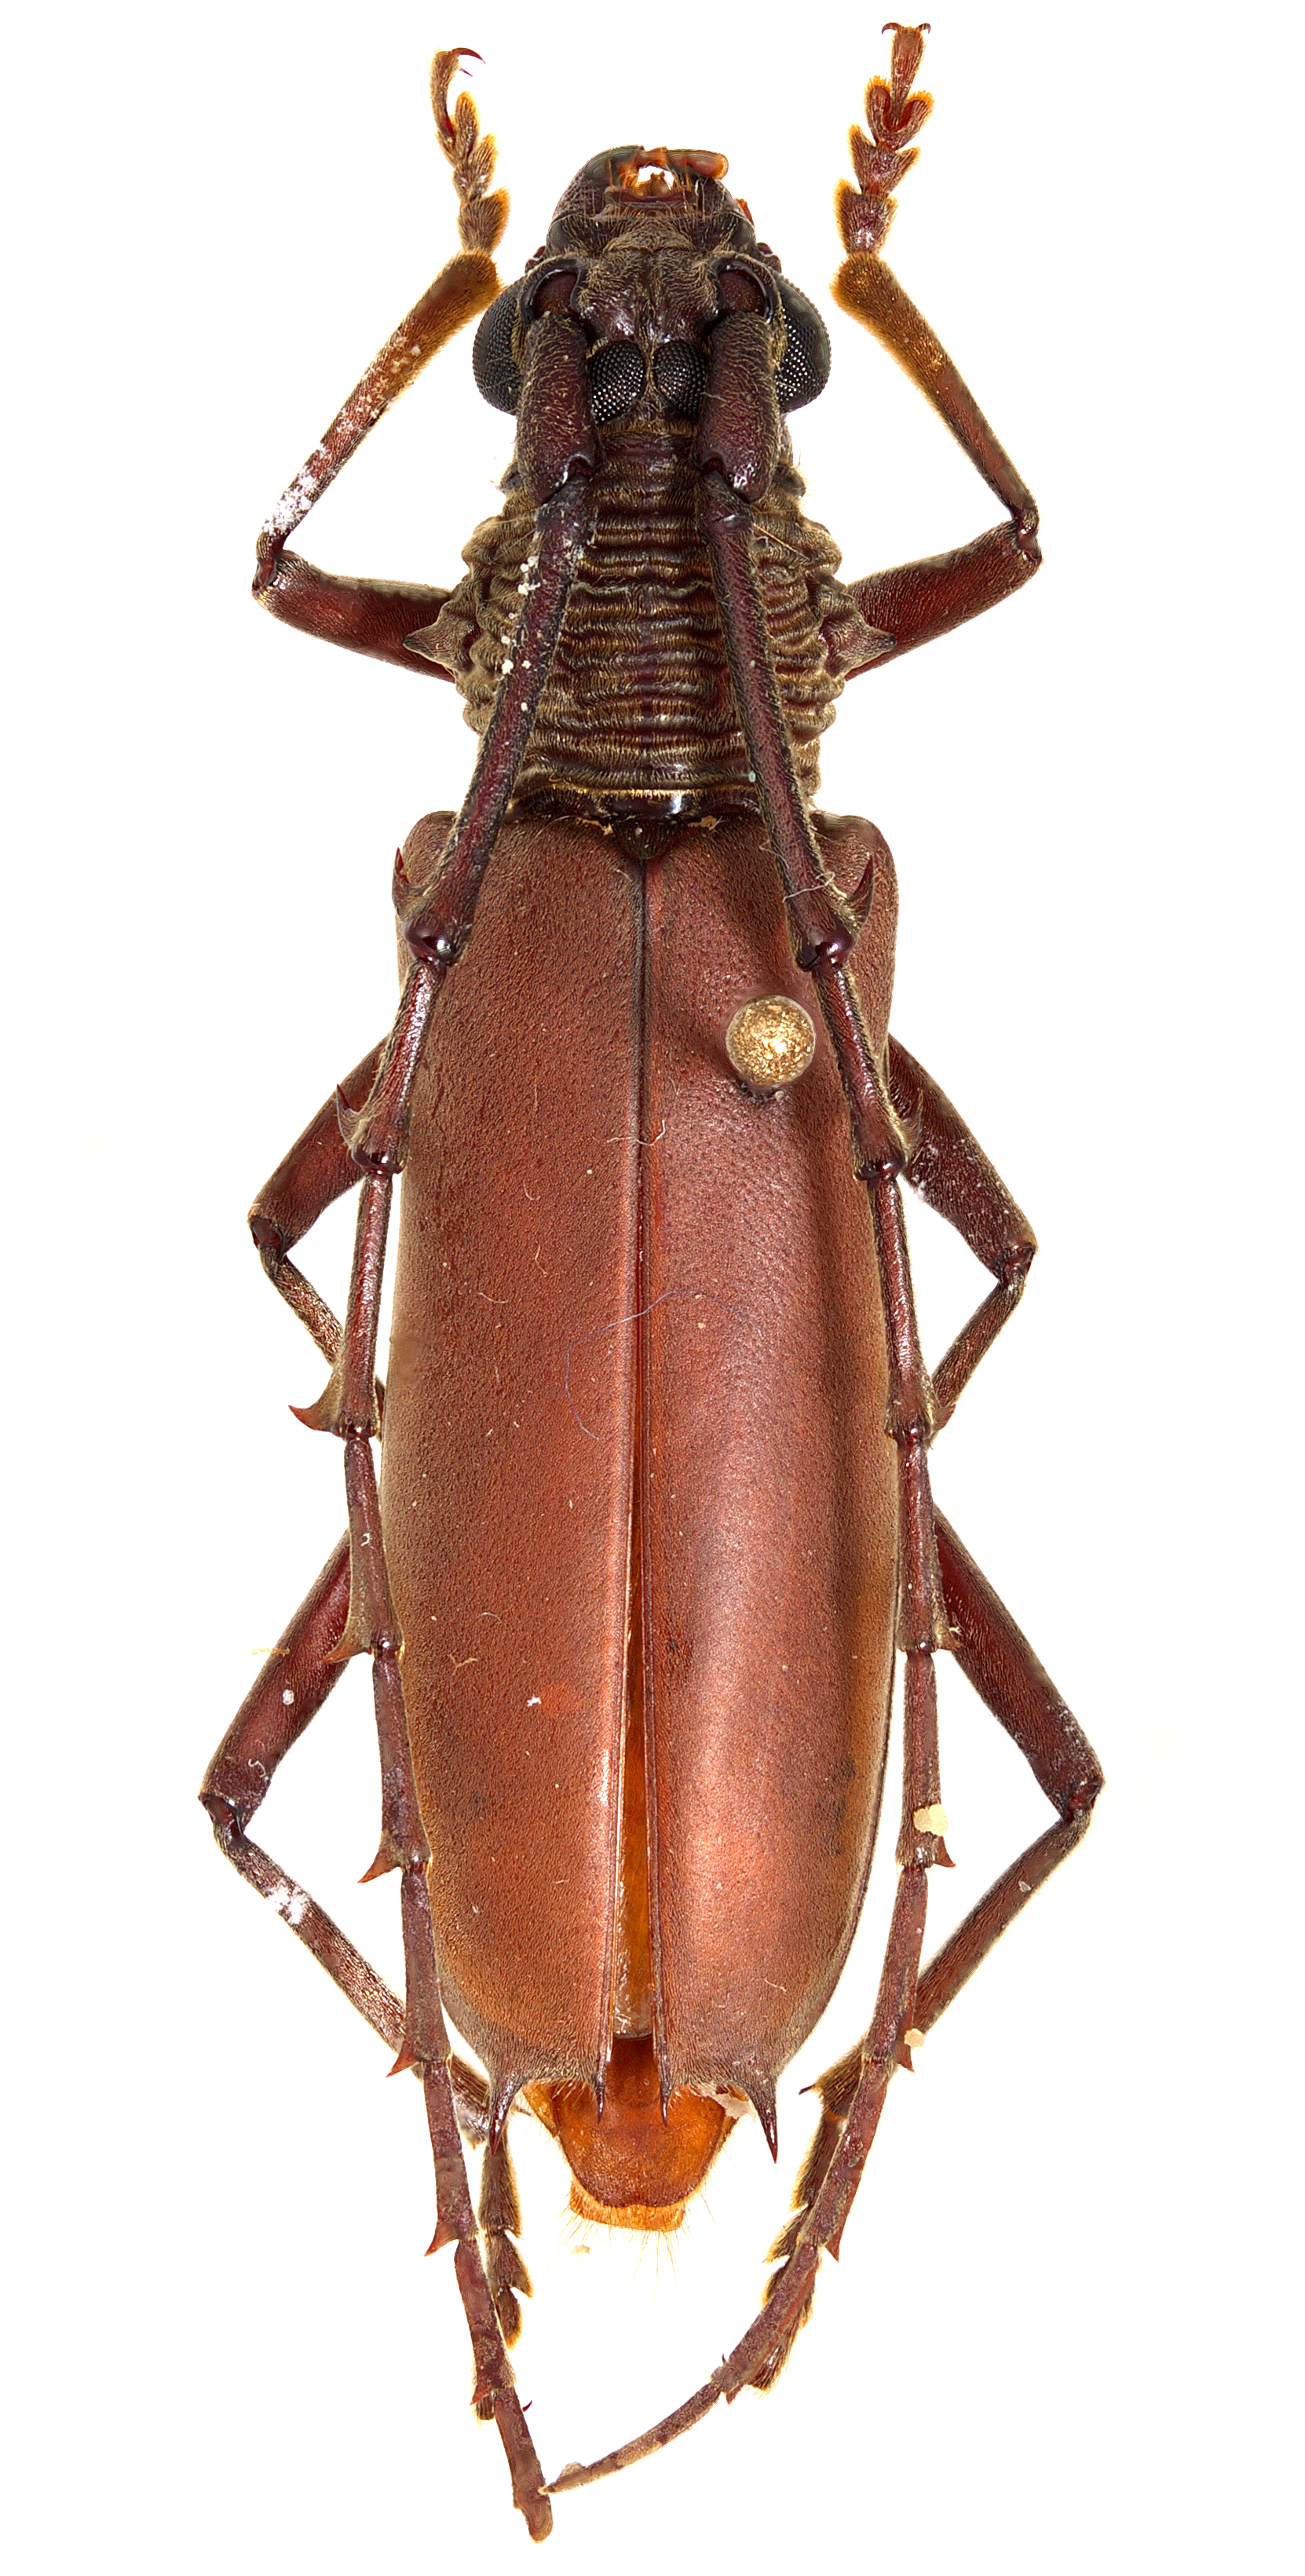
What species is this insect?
Juiaparus lasiocerus
